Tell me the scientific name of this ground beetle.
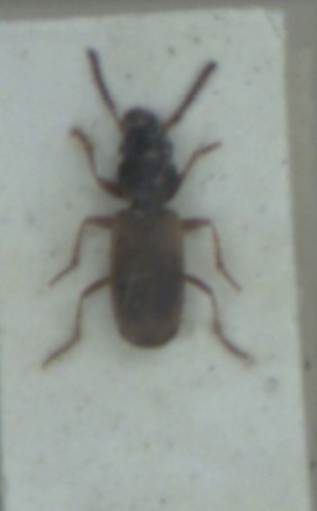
Bembidion laterale
